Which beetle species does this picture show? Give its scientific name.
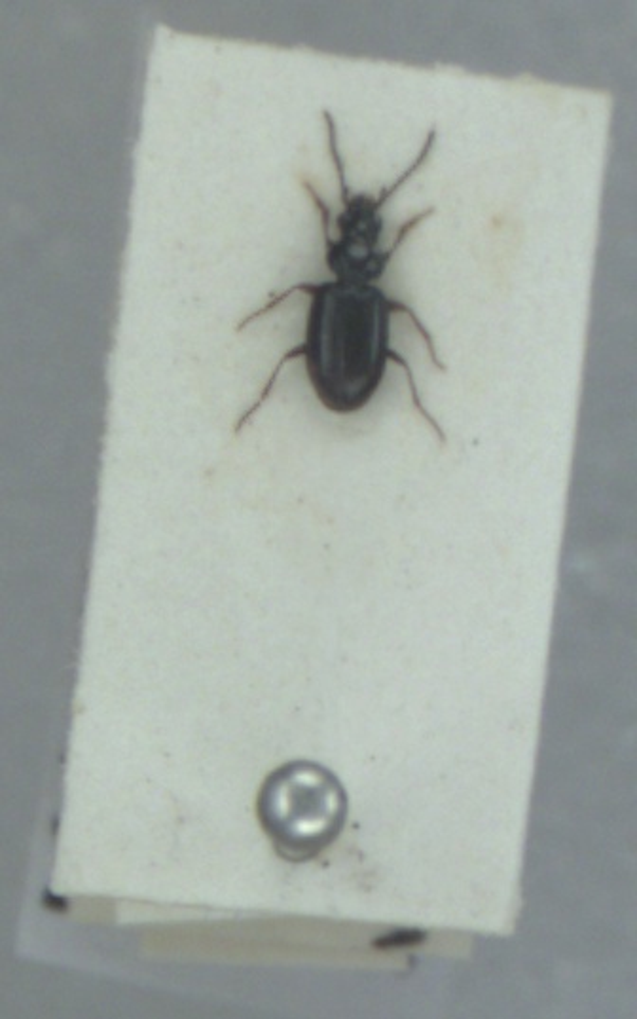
Bembidion guttula
